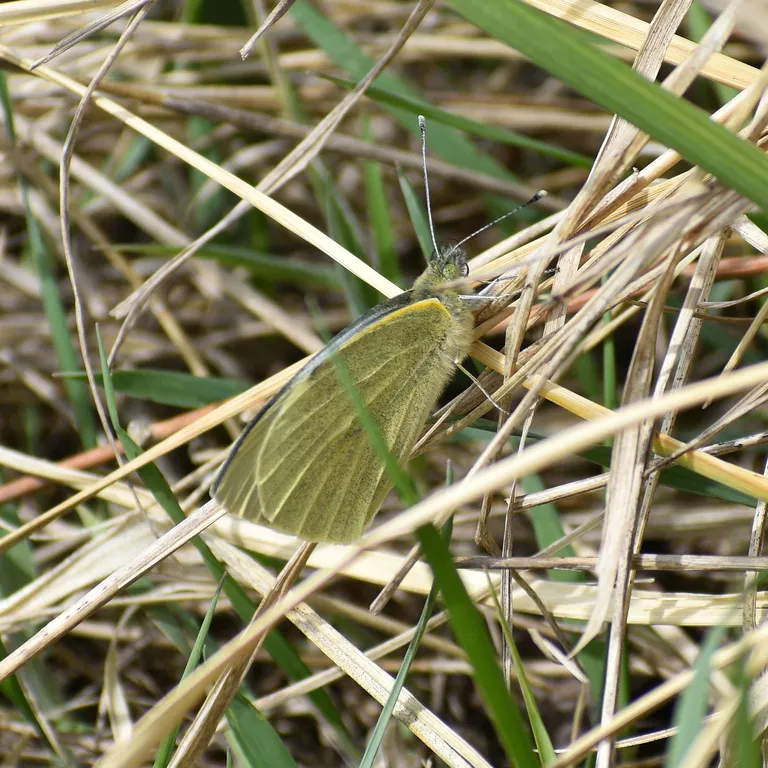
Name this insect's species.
Pieris brassicae
